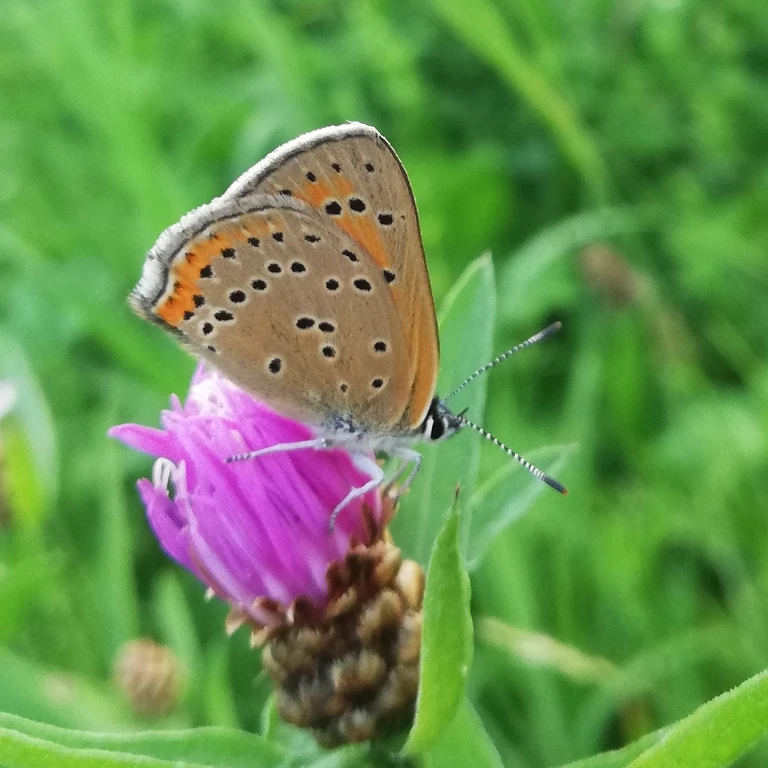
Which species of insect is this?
Lycaena hippothoe (also Palaeochrysophanus hippothoe)
